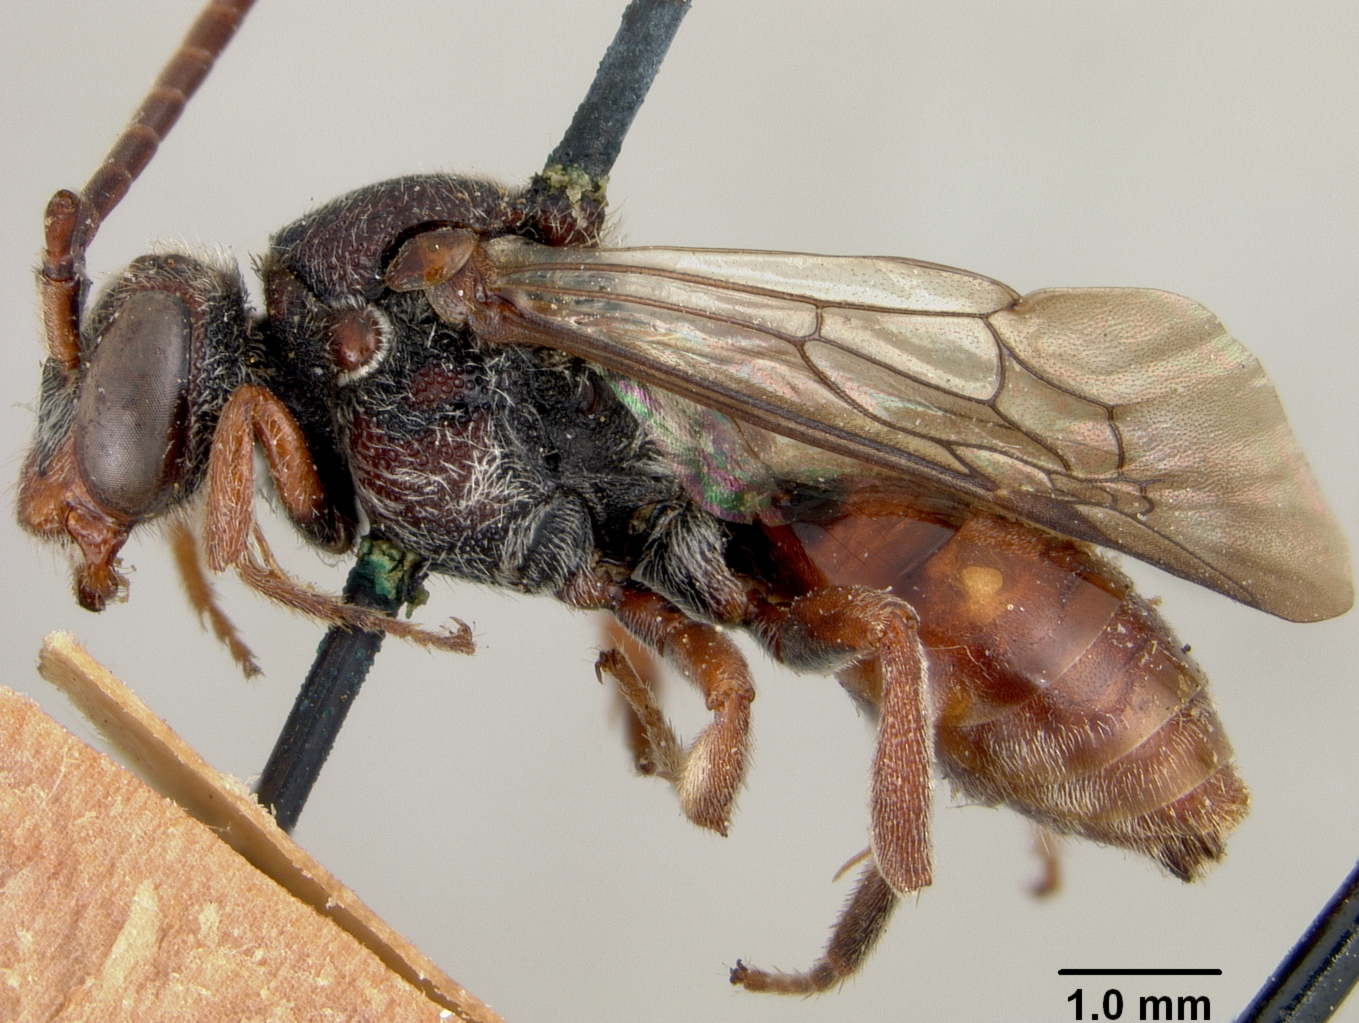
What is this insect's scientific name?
Nomada florilega
